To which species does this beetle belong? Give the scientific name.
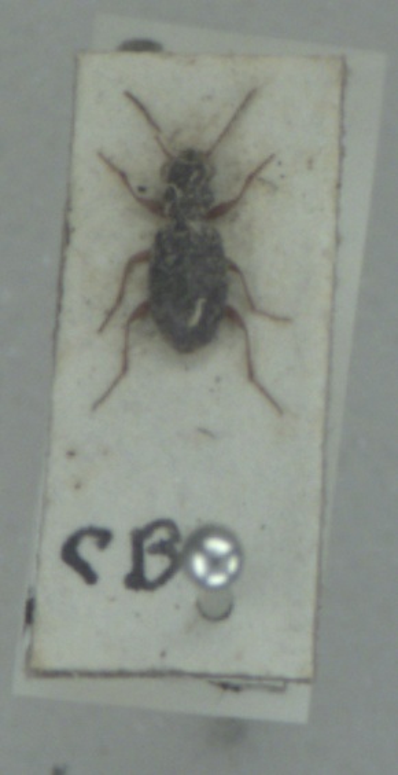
Asaphidion curtum
